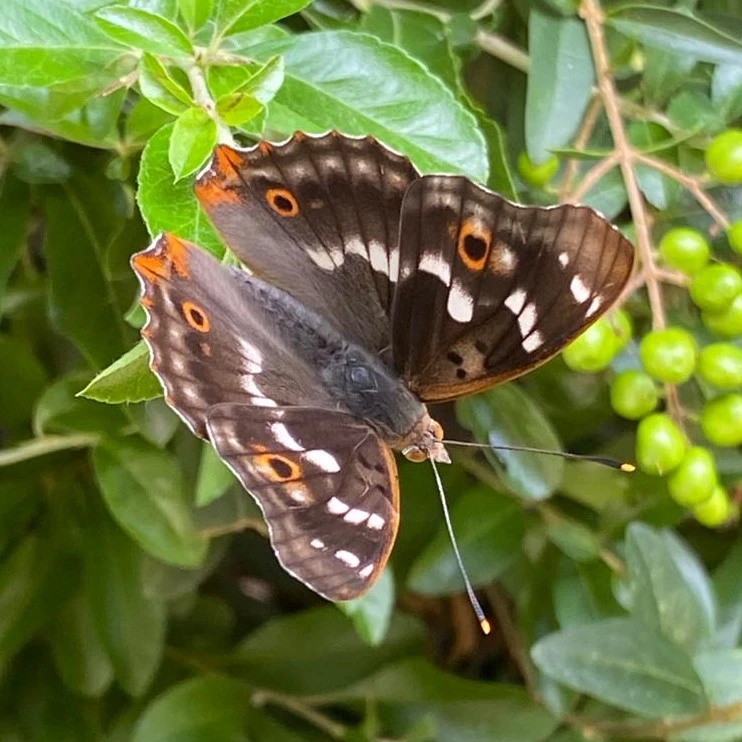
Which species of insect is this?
Apatura ilia
